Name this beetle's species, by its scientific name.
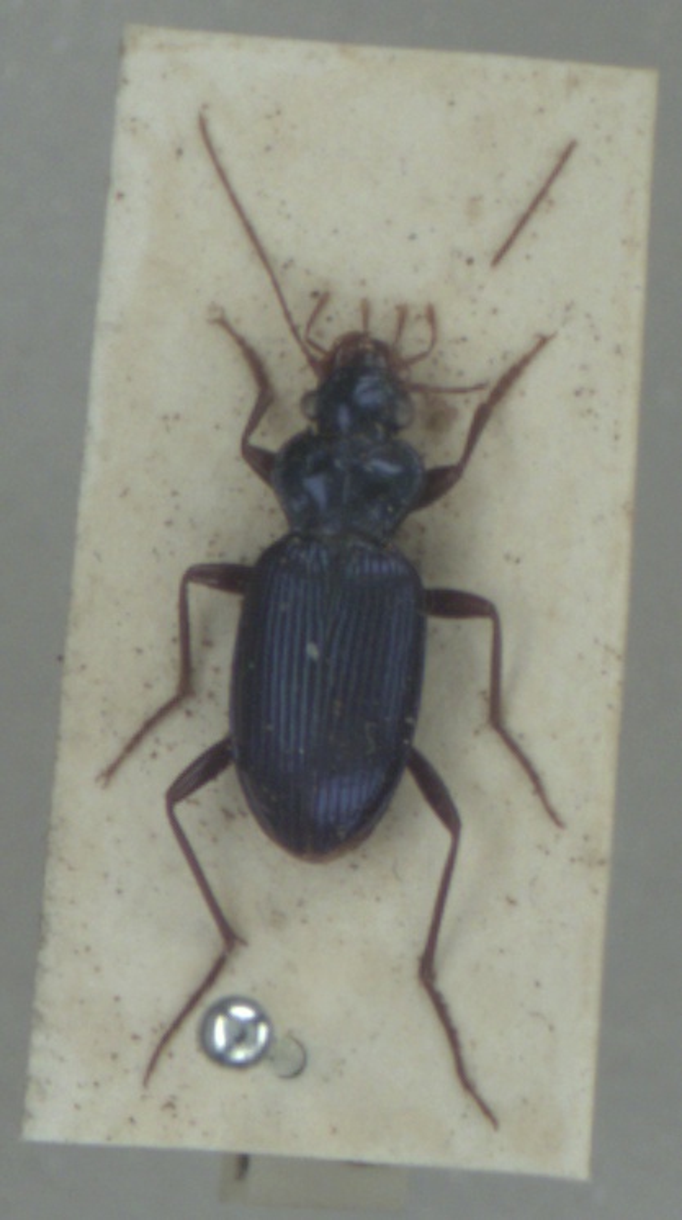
Leistus spinibarbis
